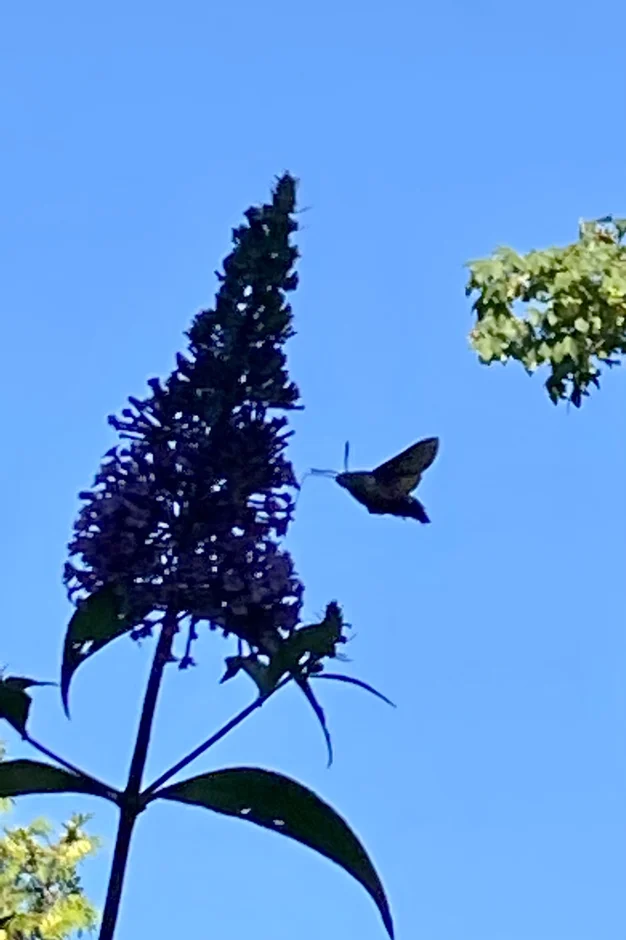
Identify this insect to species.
Macroglossum stellatarum
